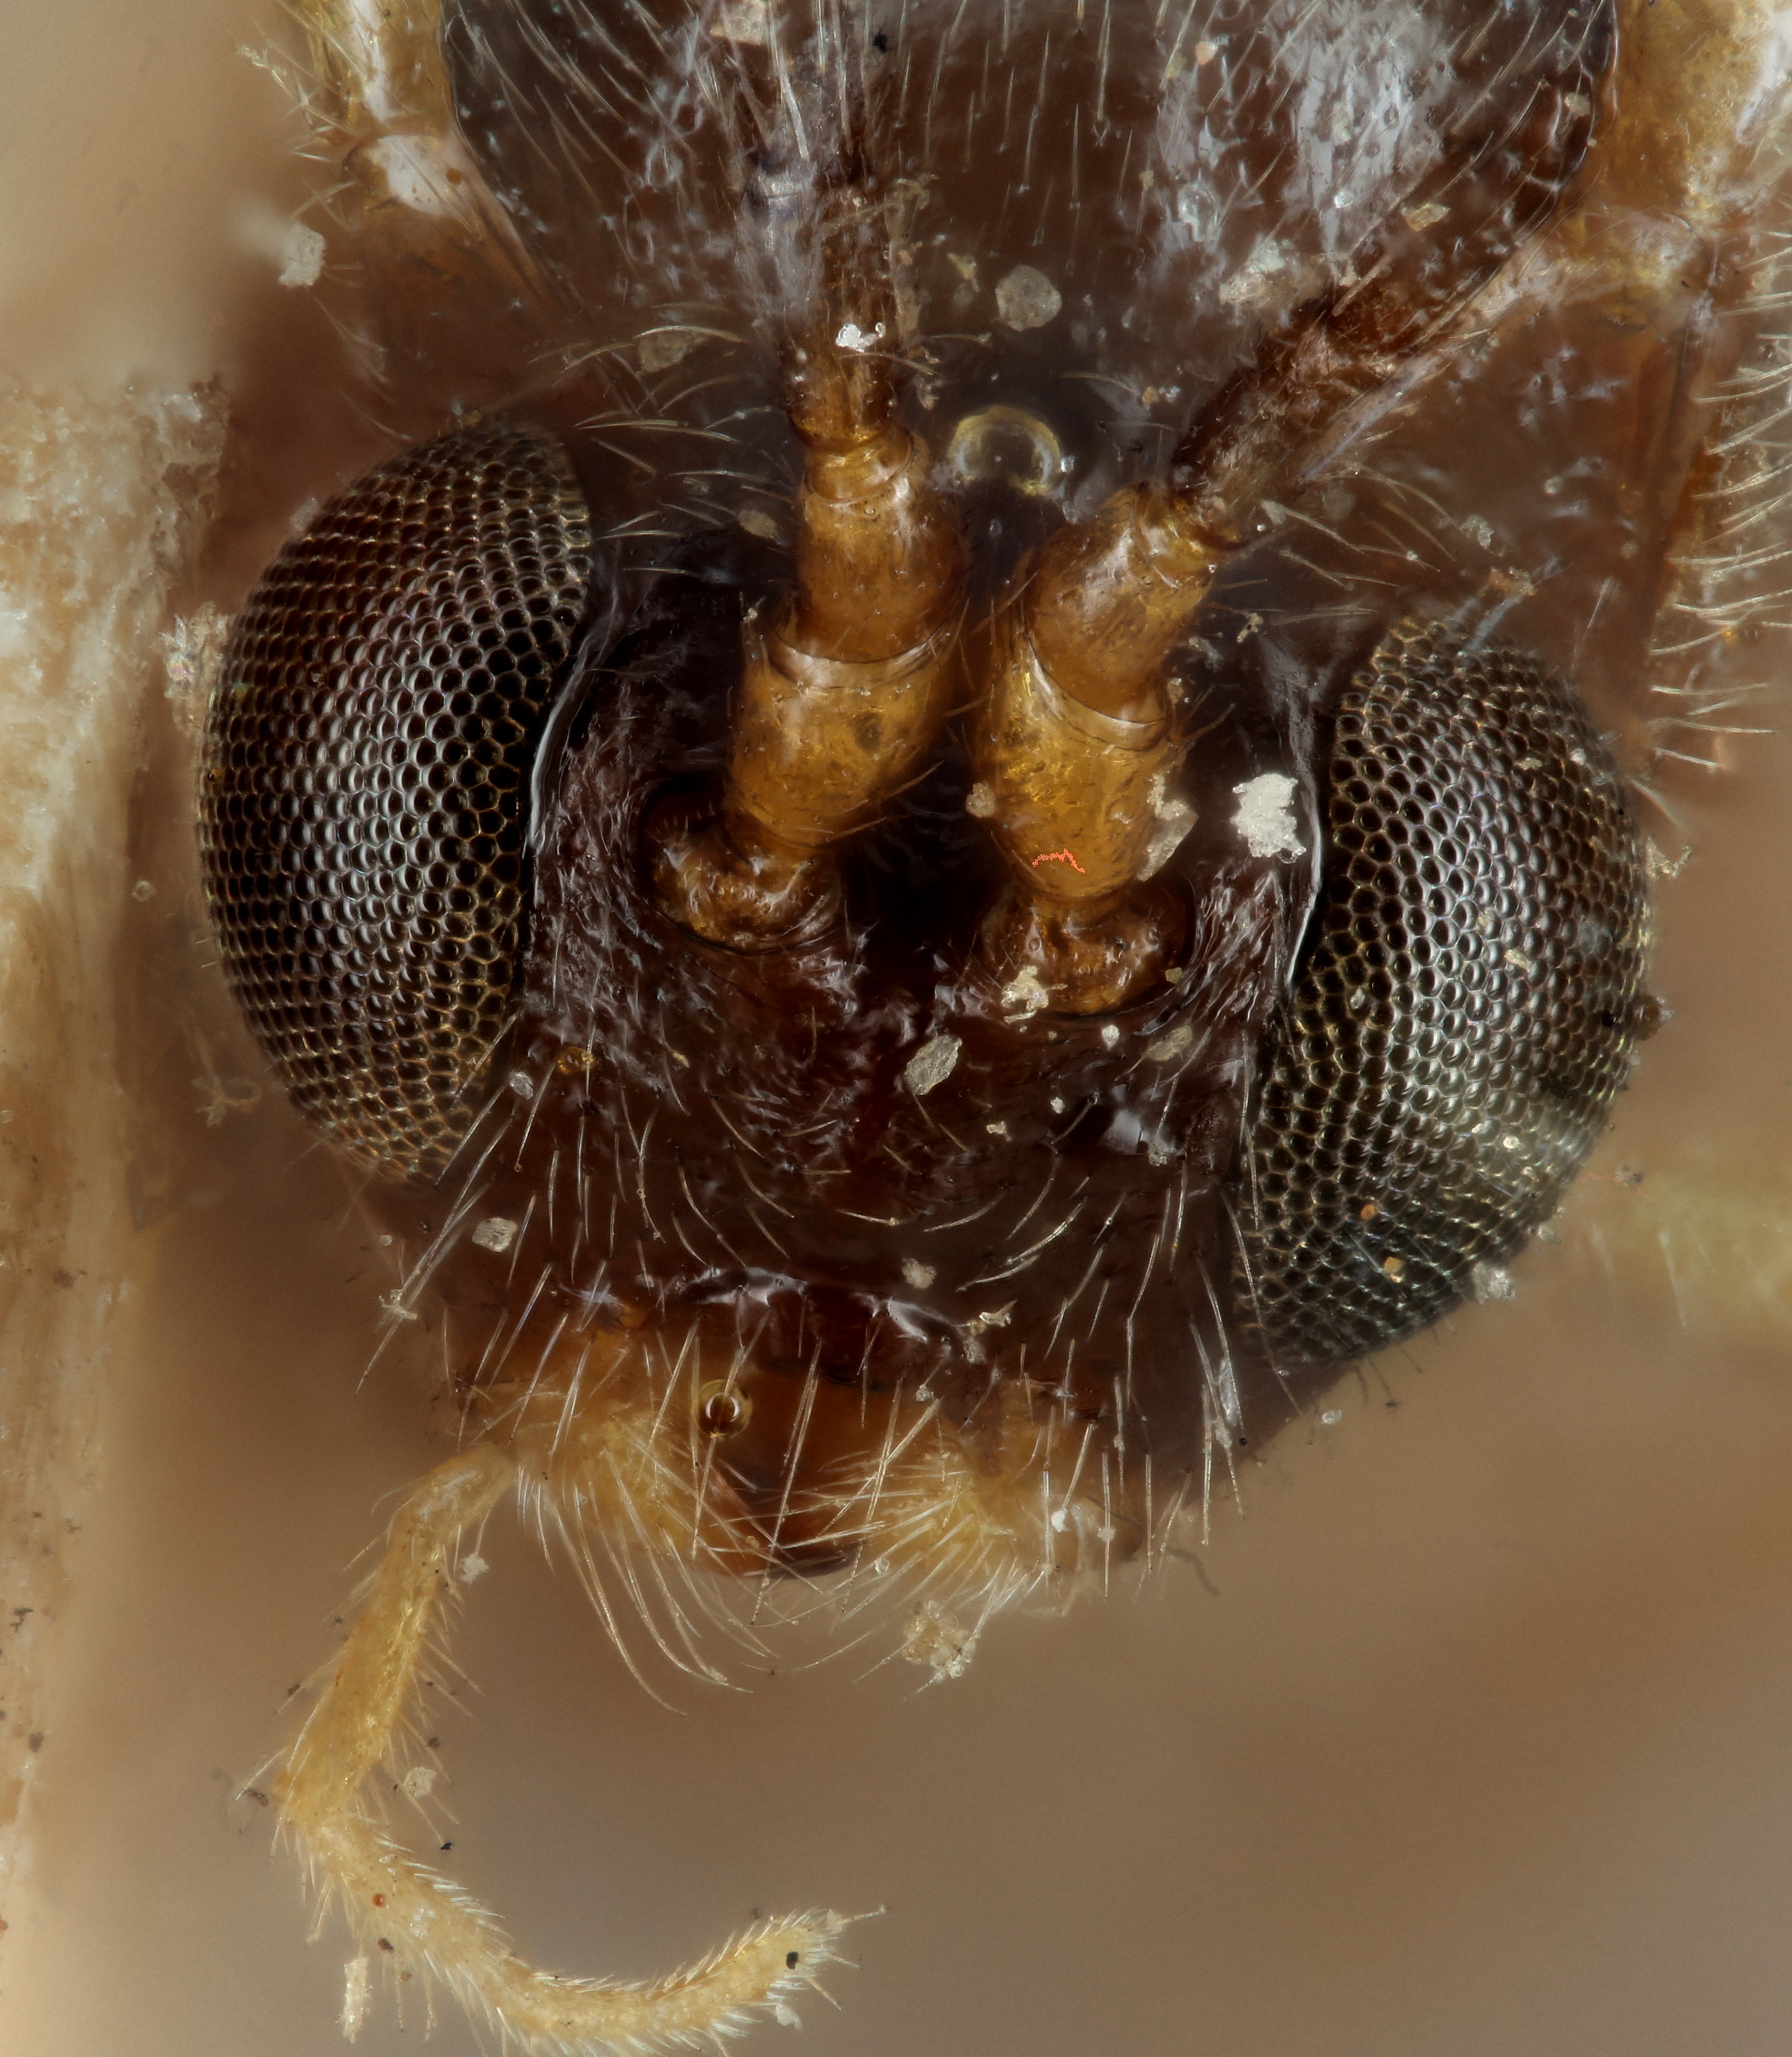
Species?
Rogas mellipes
